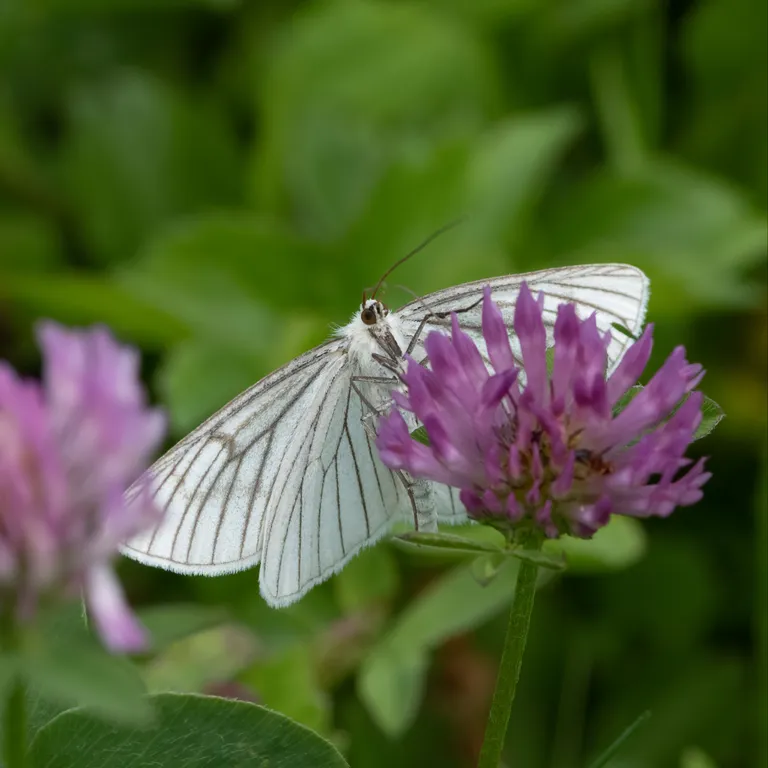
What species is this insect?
Siona lineata
